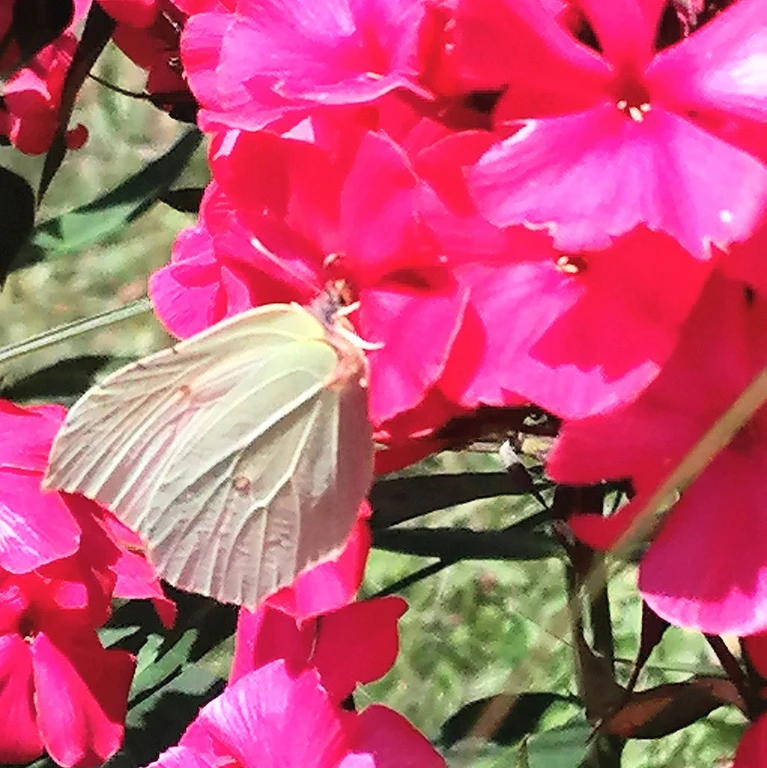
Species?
Gonepteryx rhamni
